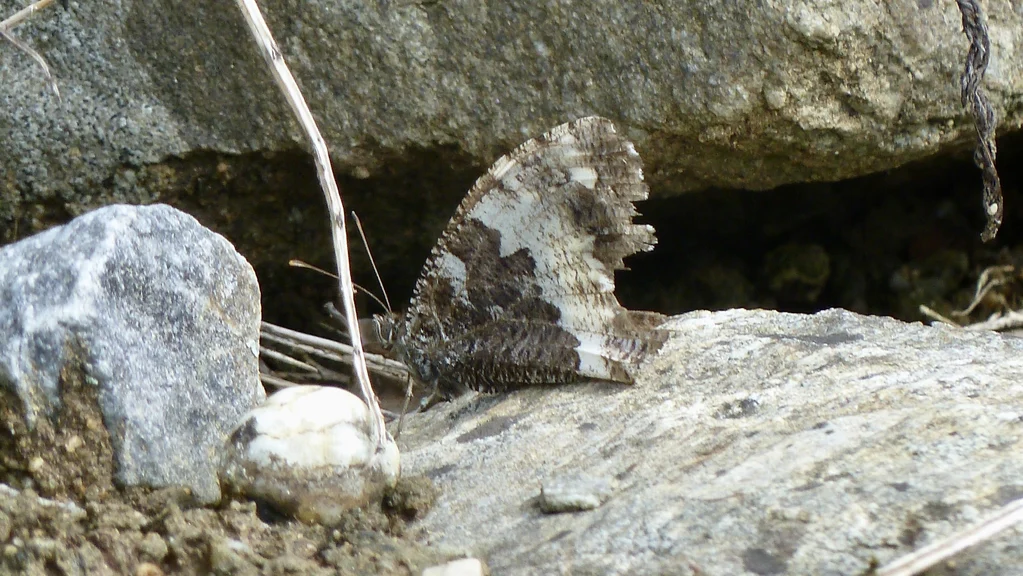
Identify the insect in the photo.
Brintesia circe
